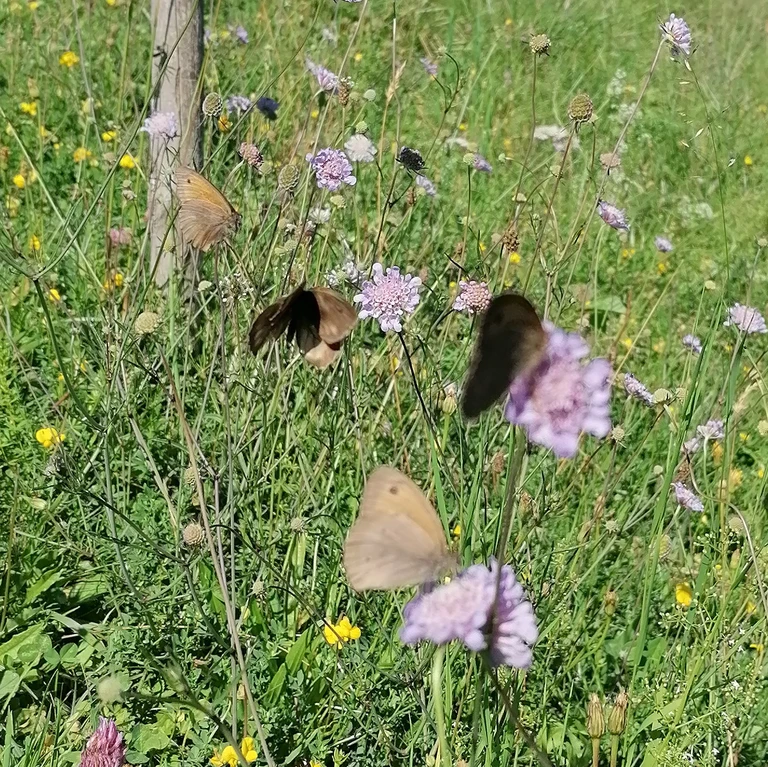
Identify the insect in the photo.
Maniola jurtina
